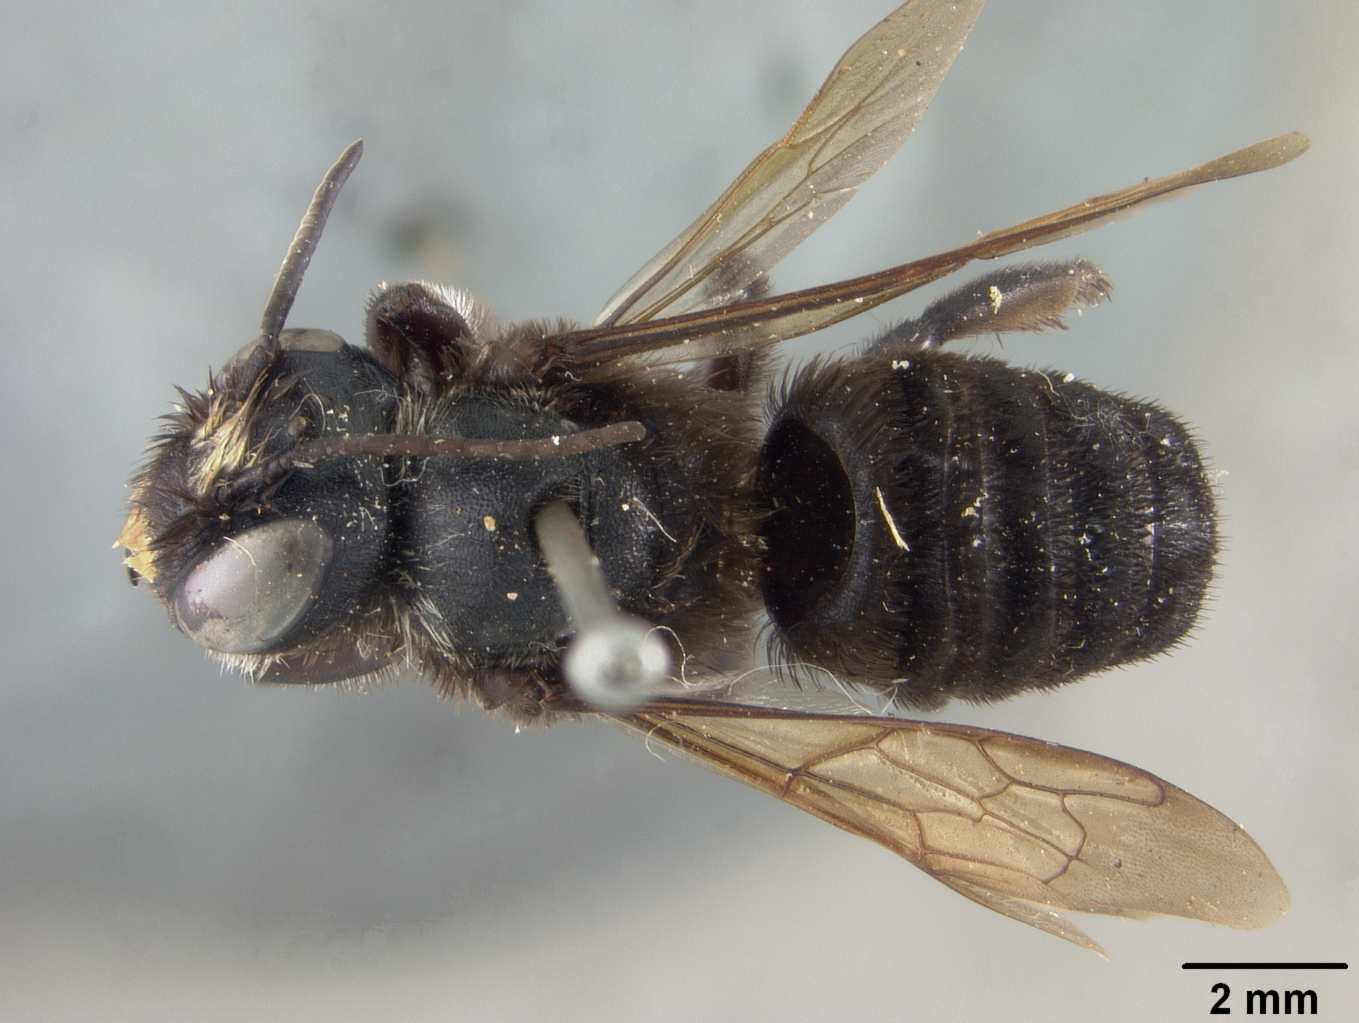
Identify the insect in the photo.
Megachile lachesis
